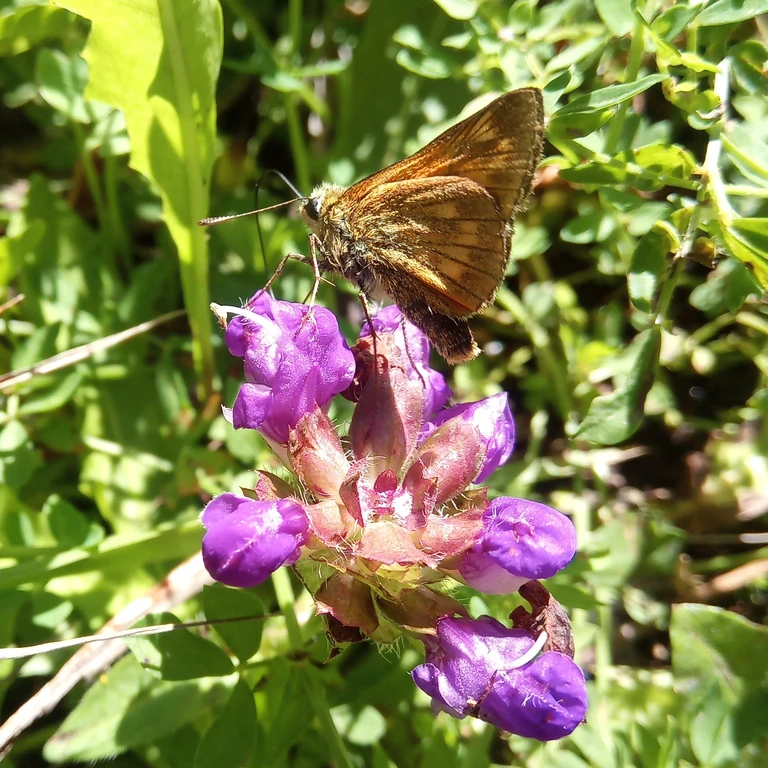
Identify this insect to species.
Ochlodes sylvanus (also Ochlodes venata)
